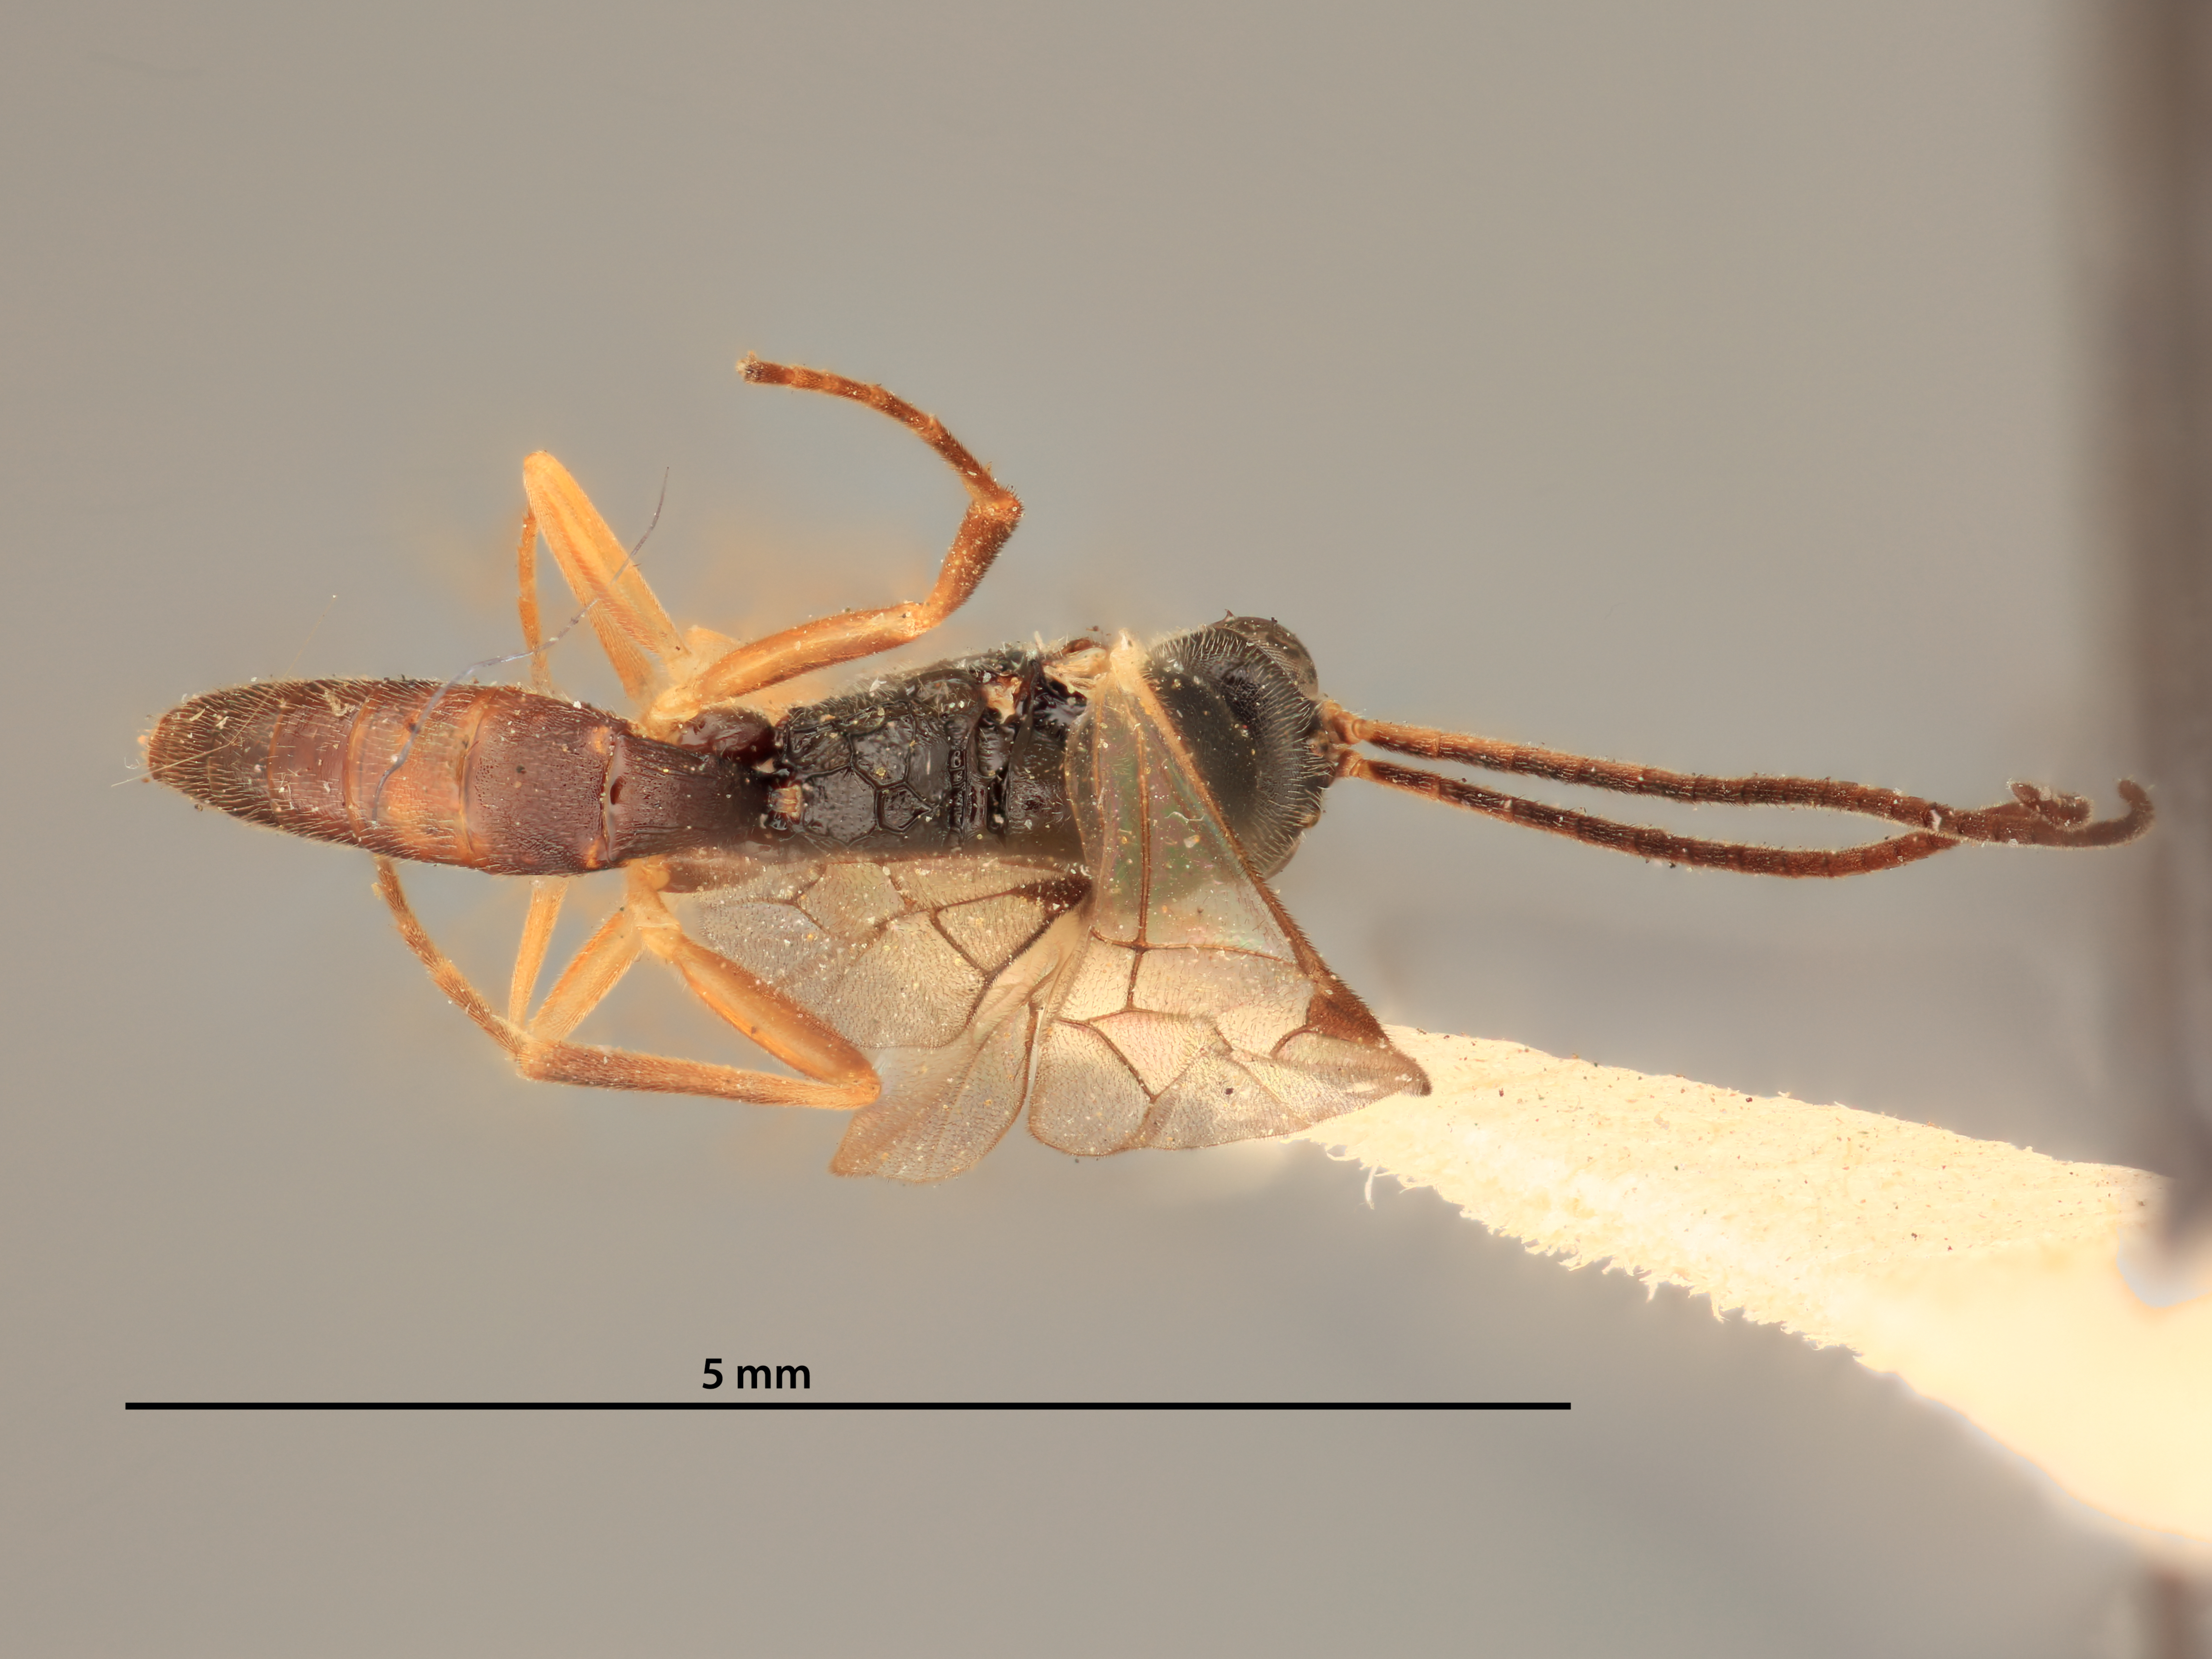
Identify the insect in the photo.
Hemiteles crassiformis
